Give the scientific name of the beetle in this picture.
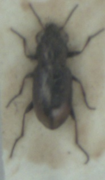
Notiophilus biguttatus
